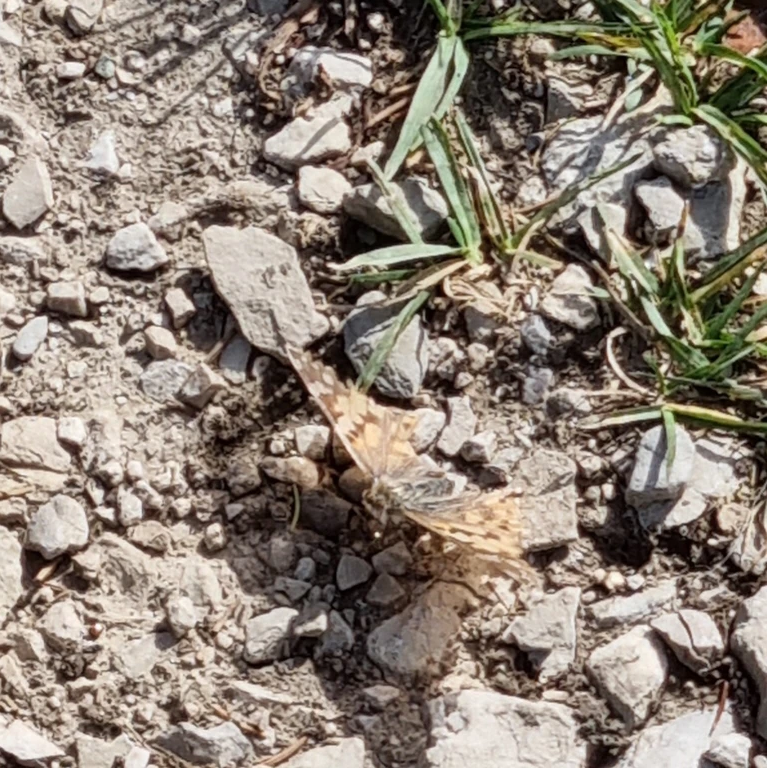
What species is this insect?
Vanessa cardui
